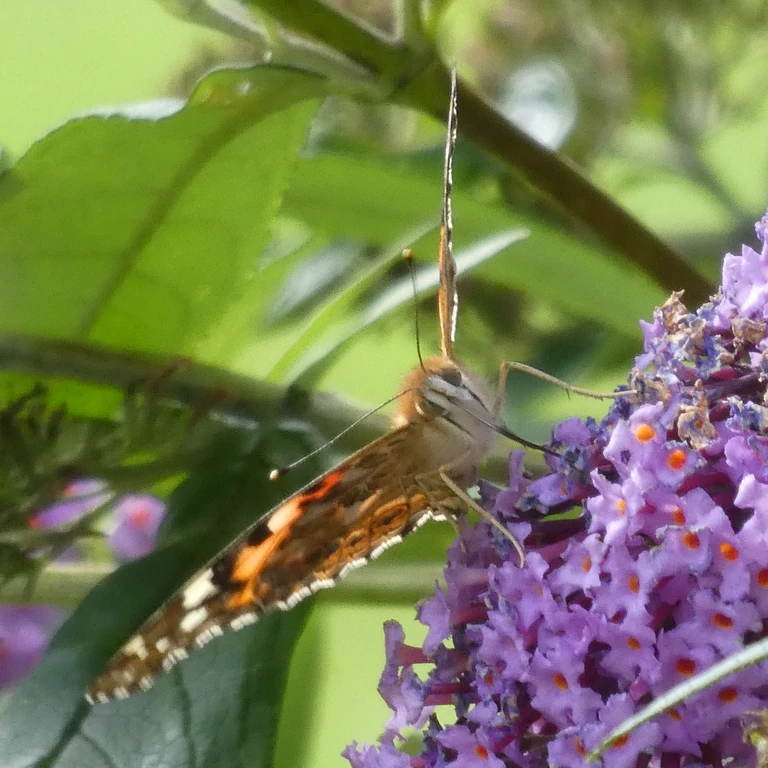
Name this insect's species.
Vanessa cardui
